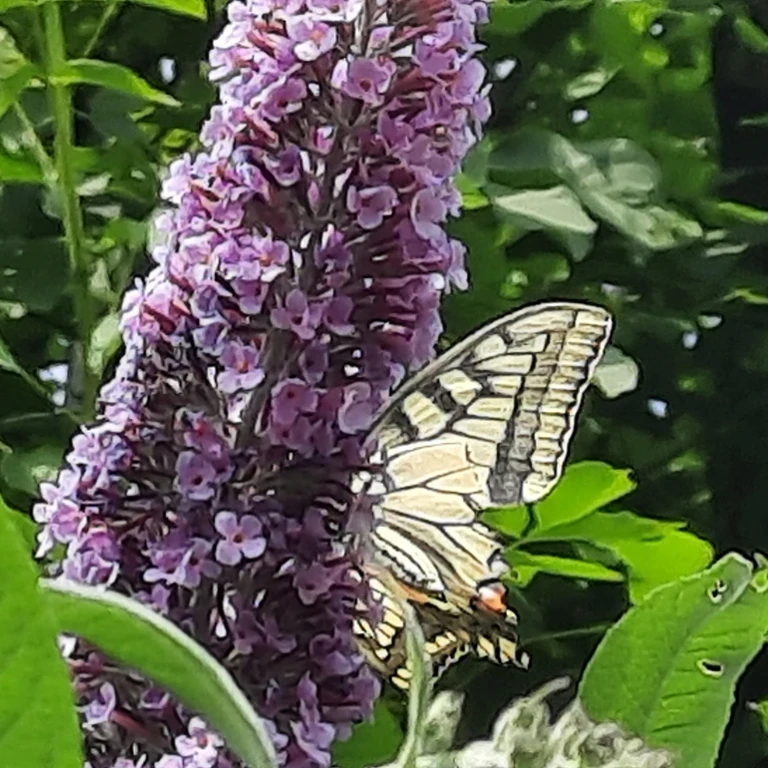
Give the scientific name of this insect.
Papilio machaon
